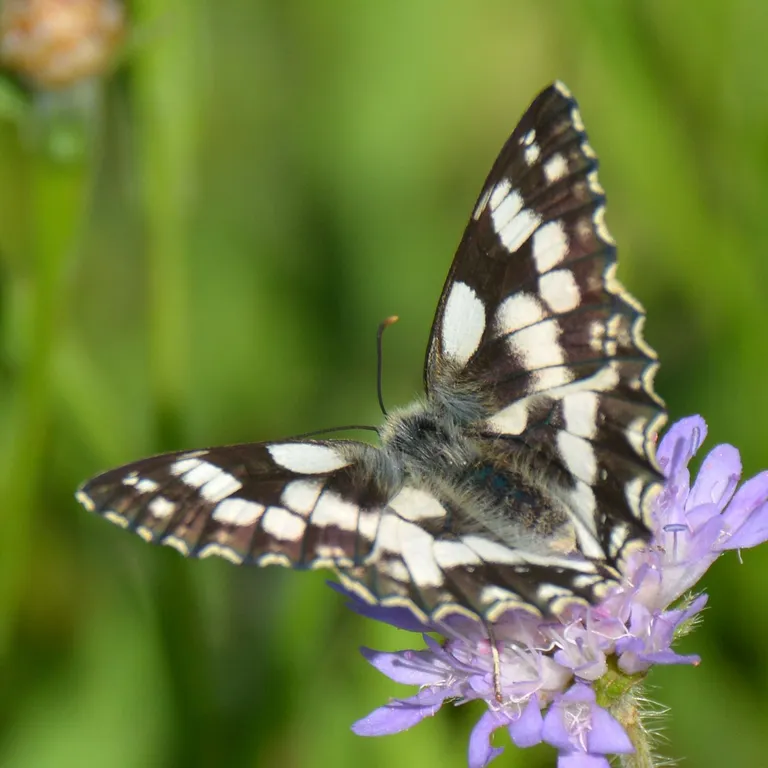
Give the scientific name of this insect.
Melanargia galathea
